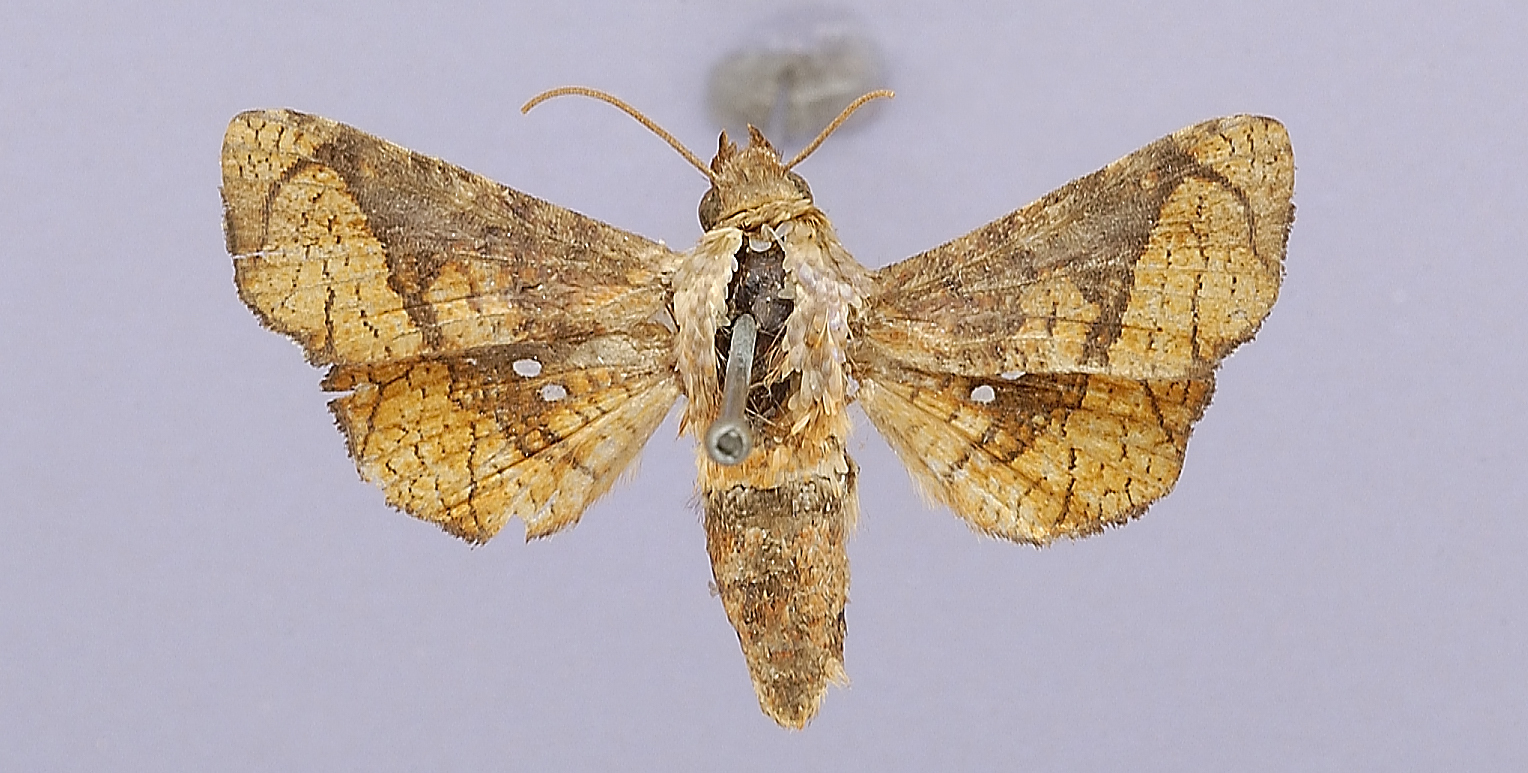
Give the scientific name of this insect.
Platythyris floridana
